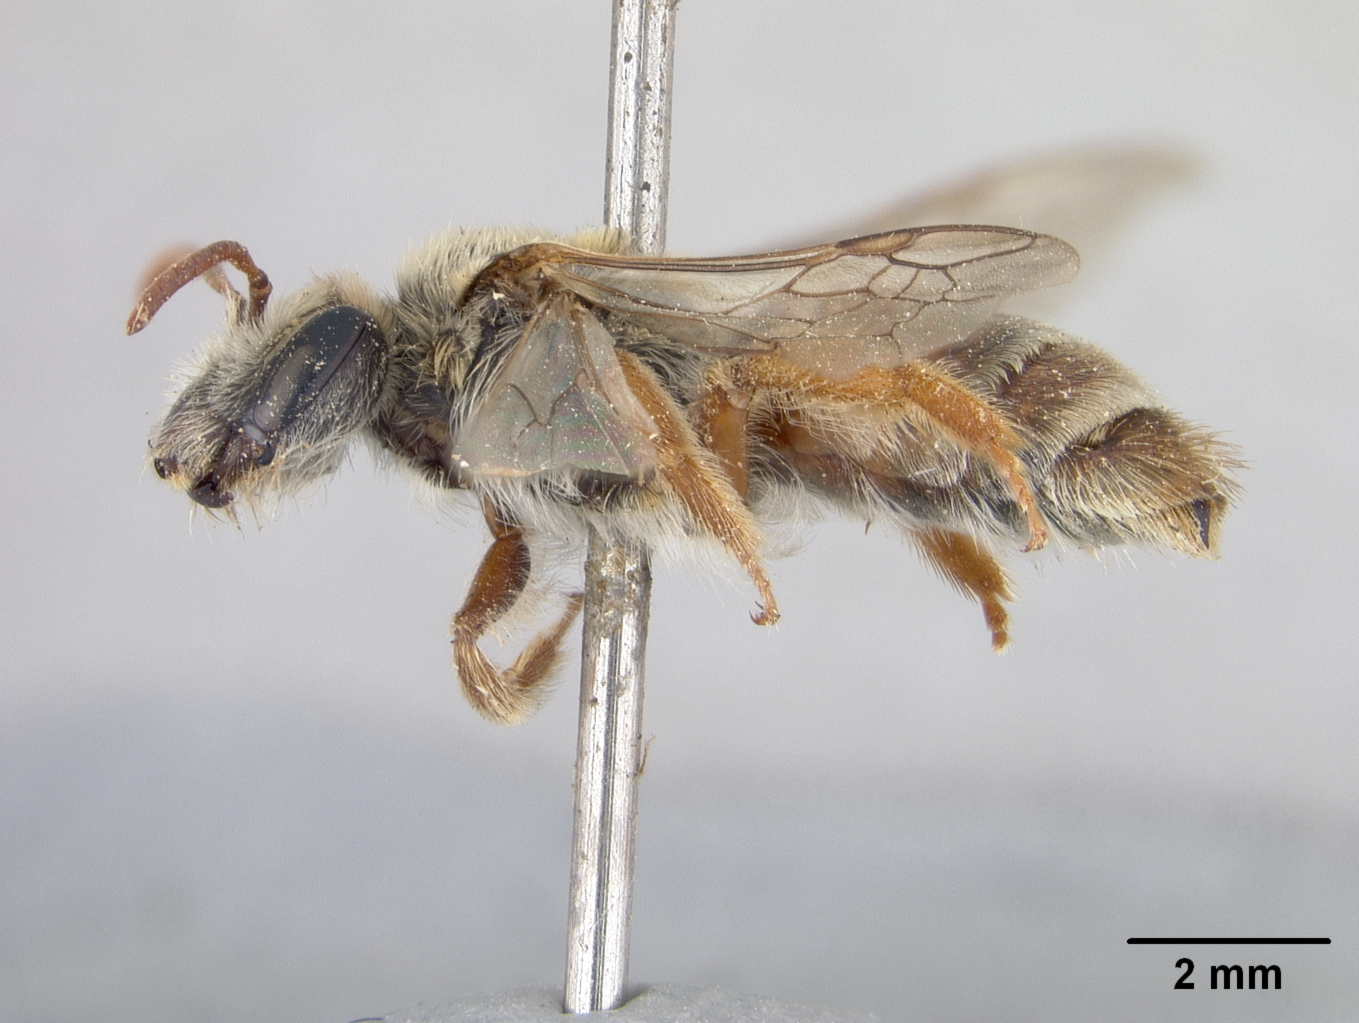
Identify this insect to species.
Andrena ilerda
